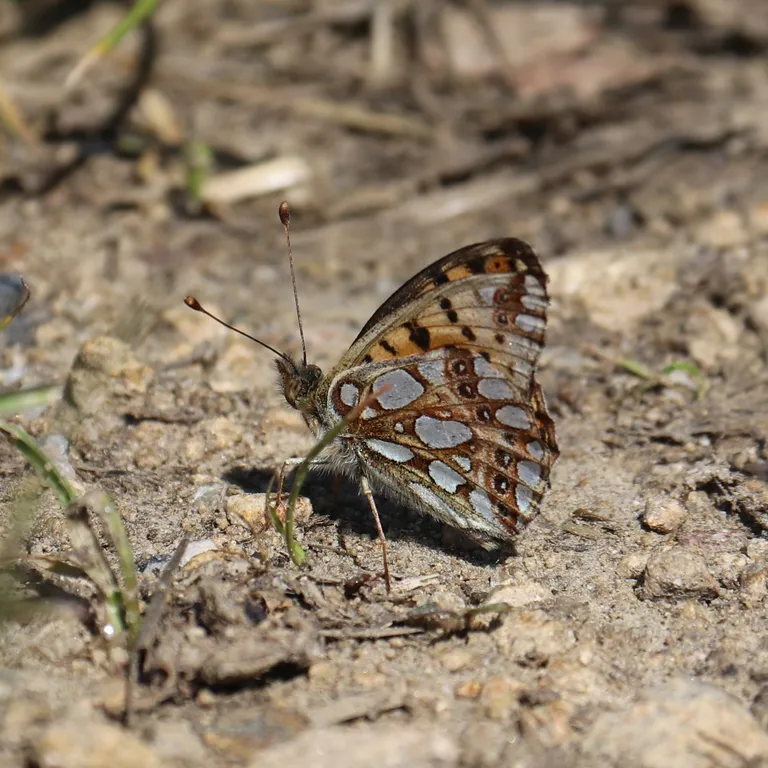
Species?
Issoria lathonia
